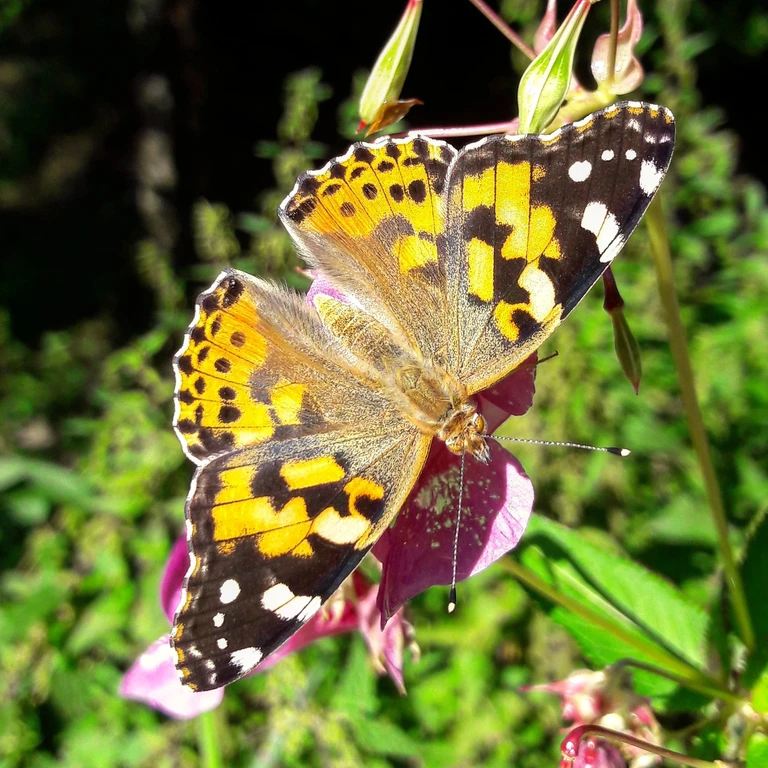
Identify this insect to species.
Vanessa cardui
